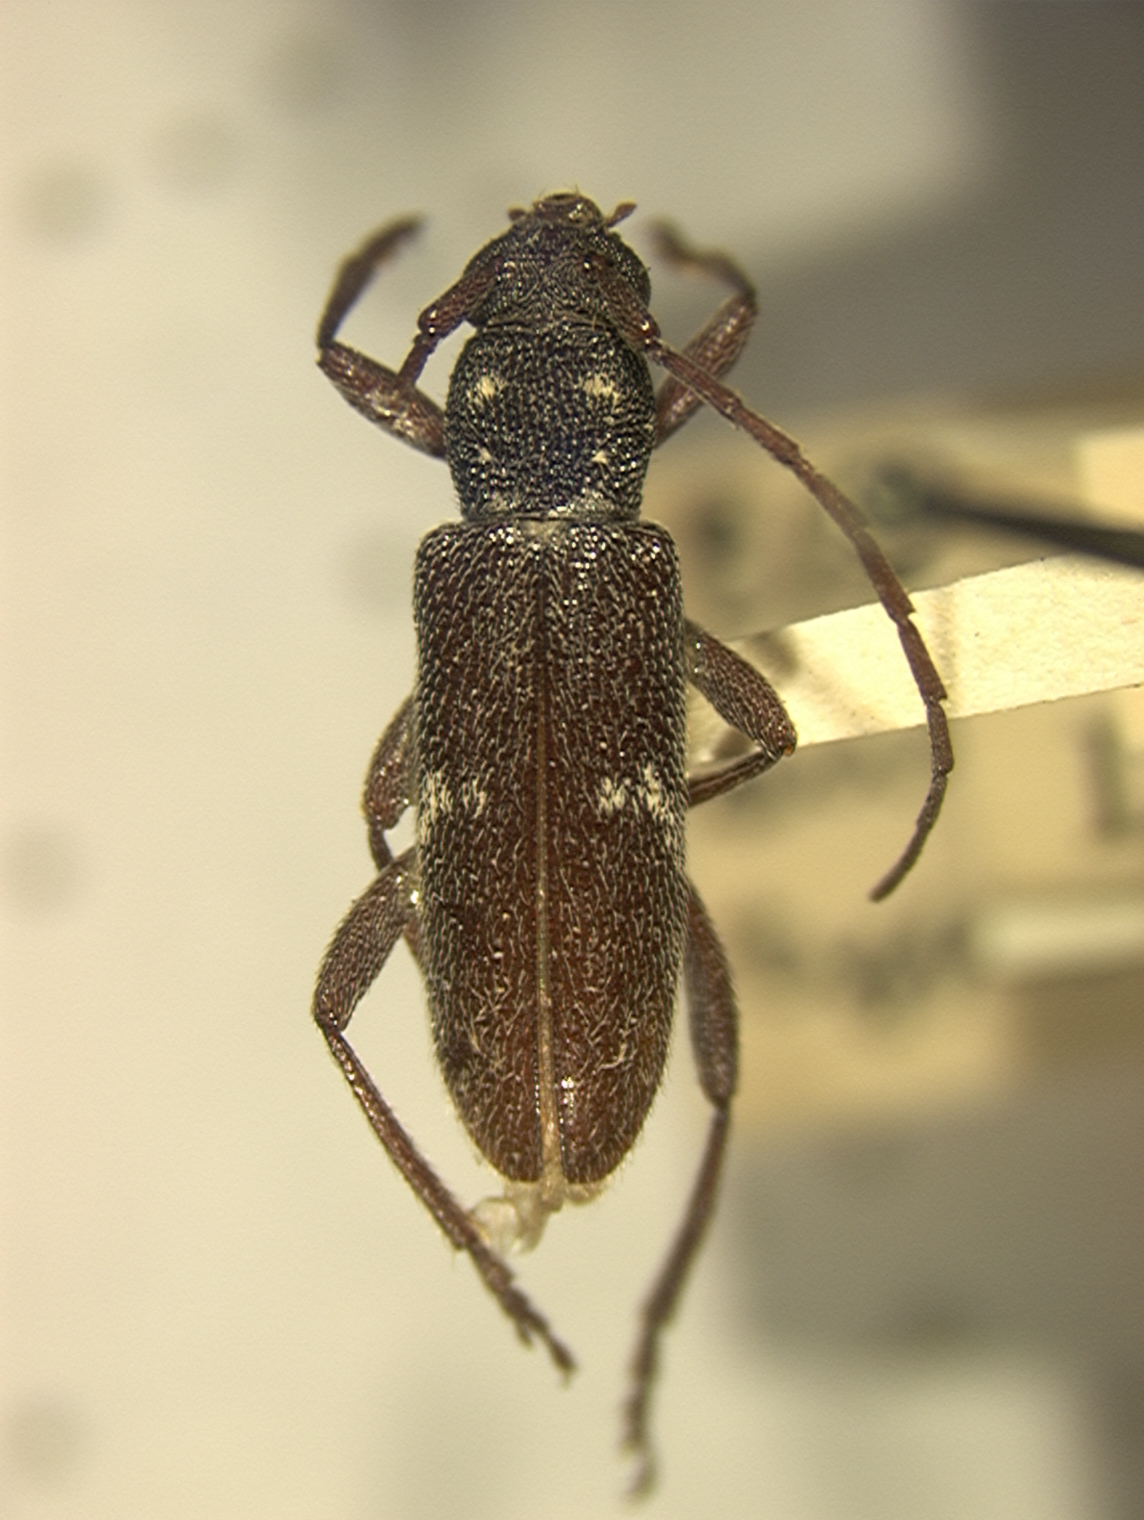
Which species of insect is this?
Anelaphus subdepressum (also Elaphidion subdepressum)
